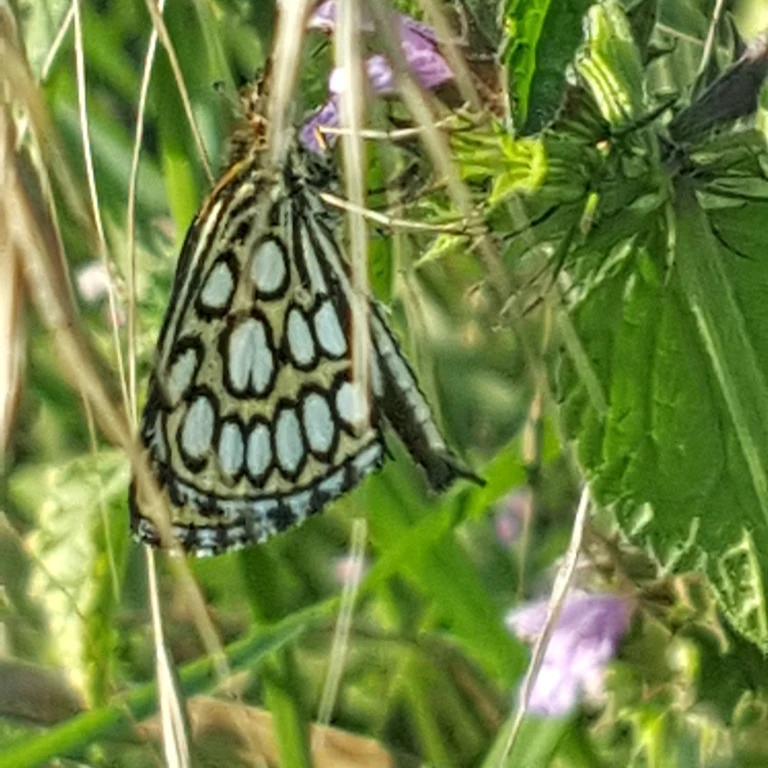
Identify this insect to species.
Heteropterus morpheus
